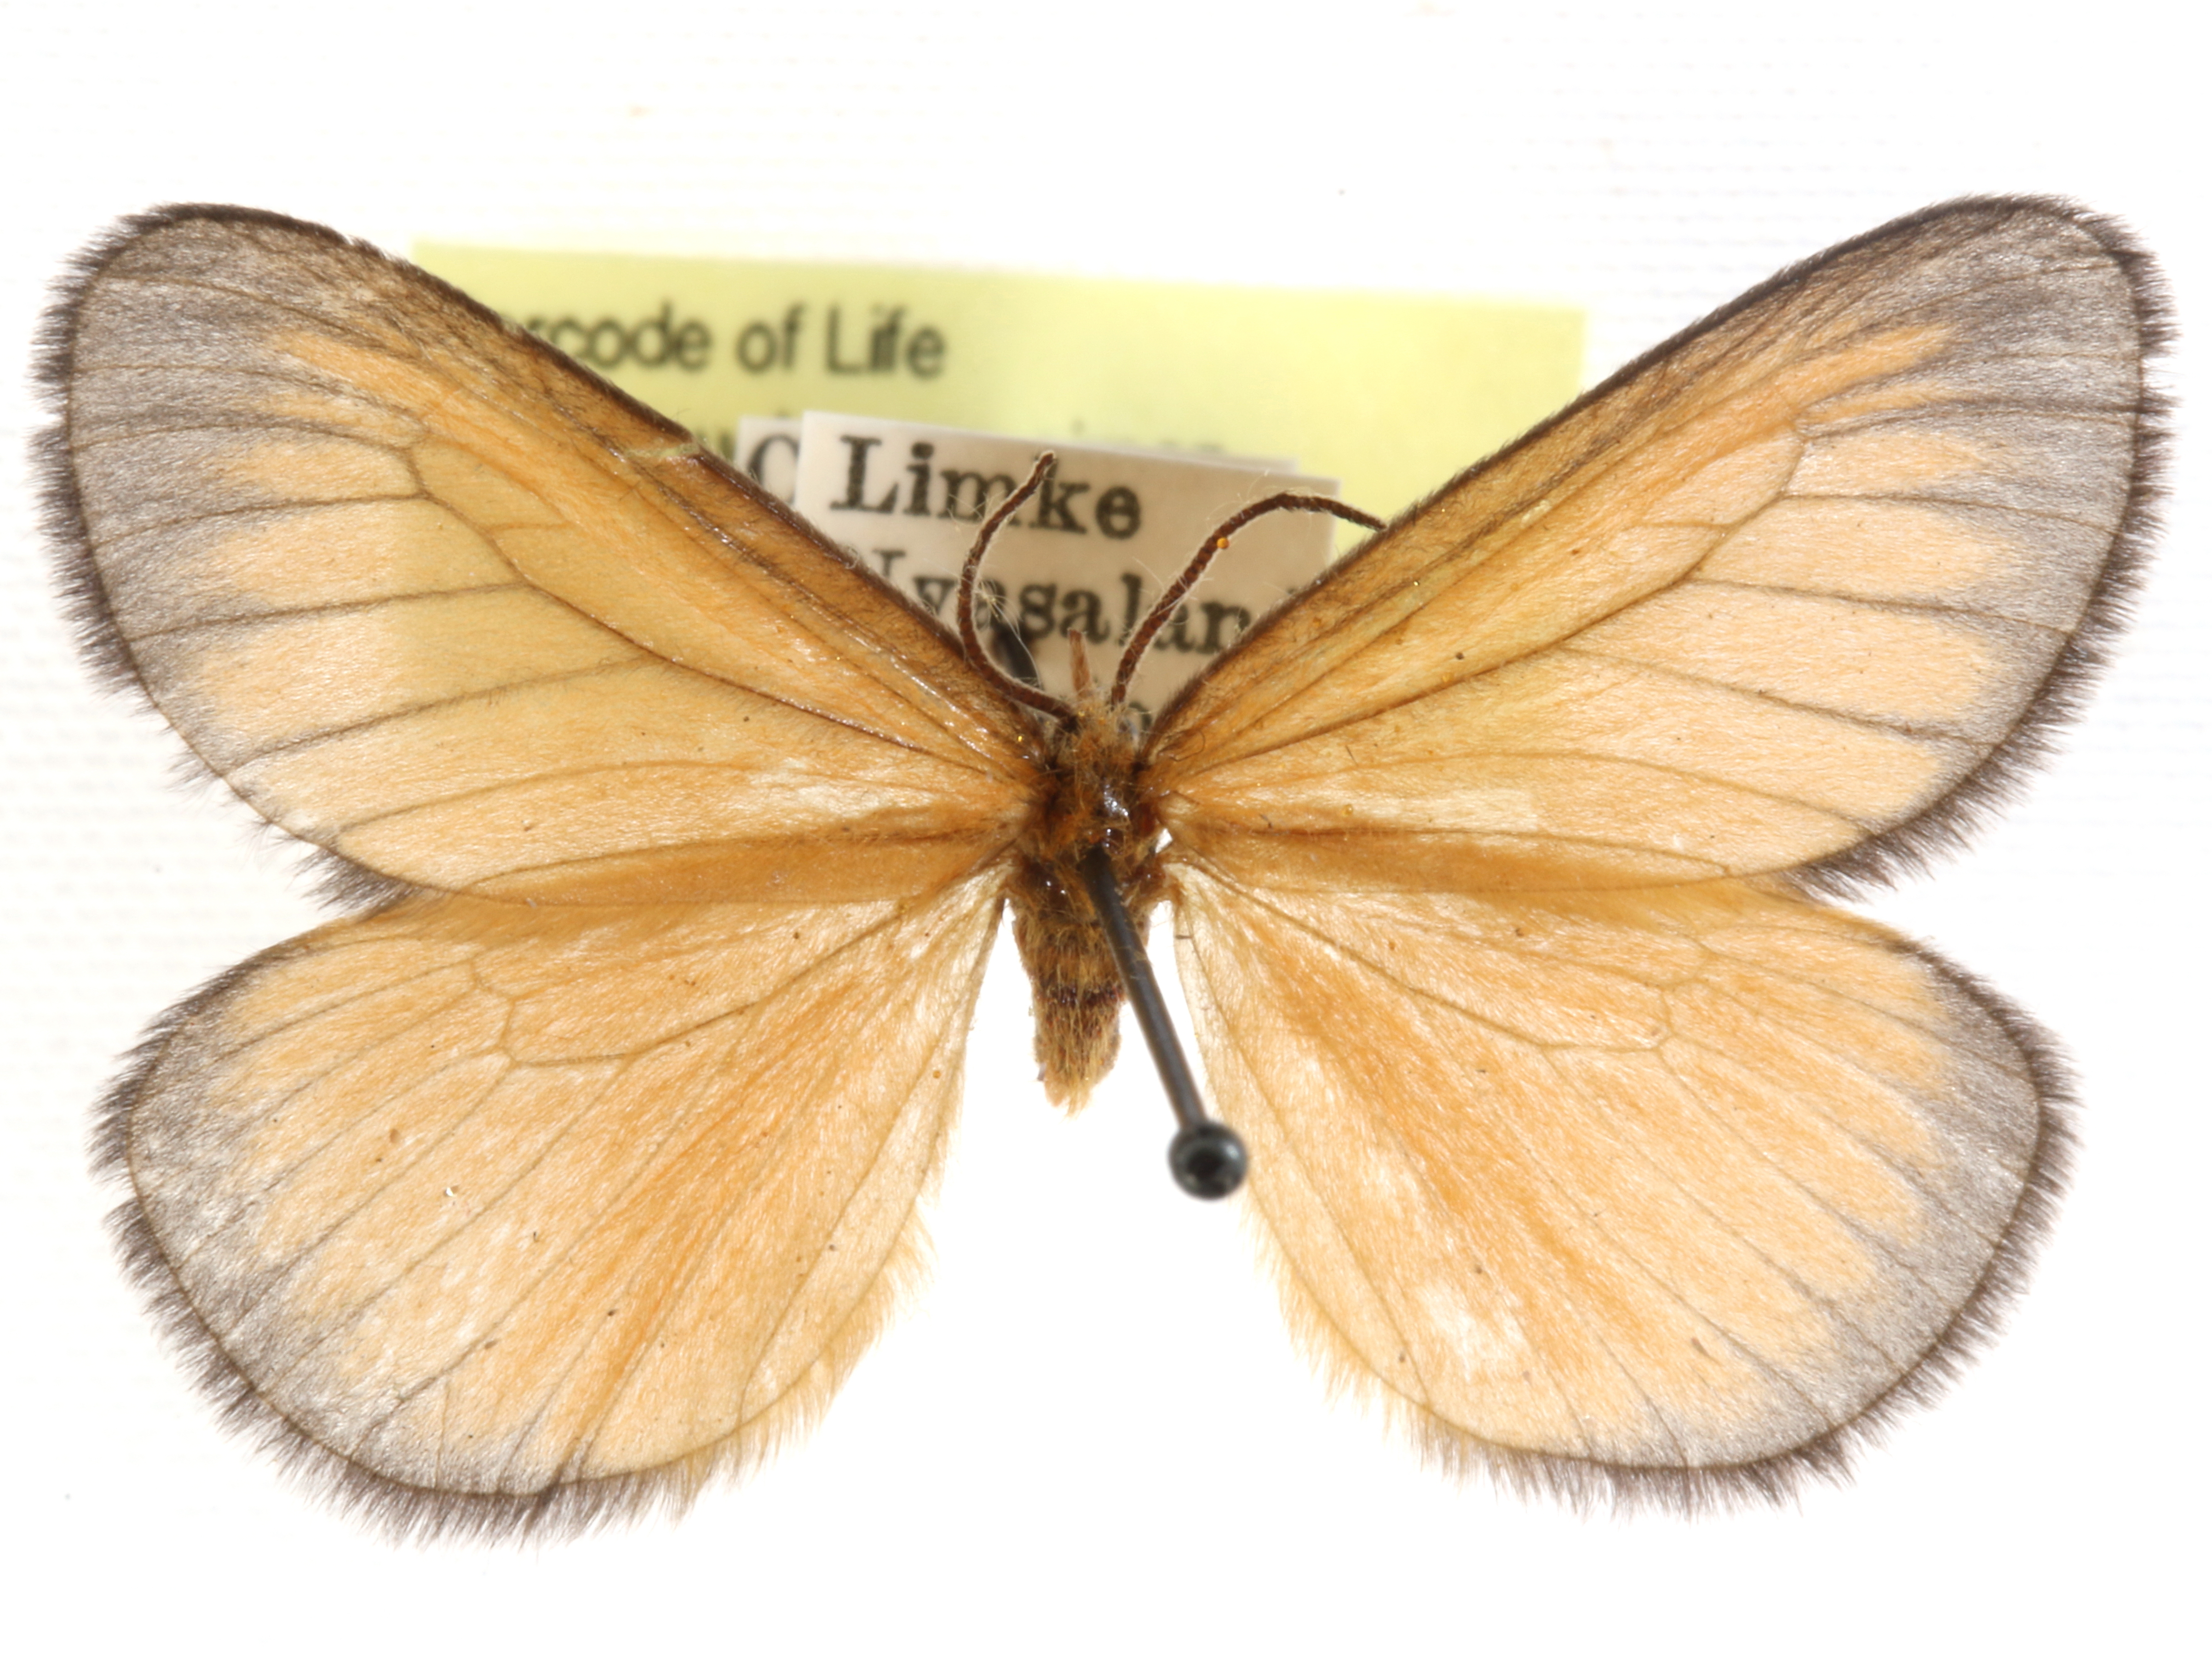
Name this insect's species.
Thermochrous fumicincta
